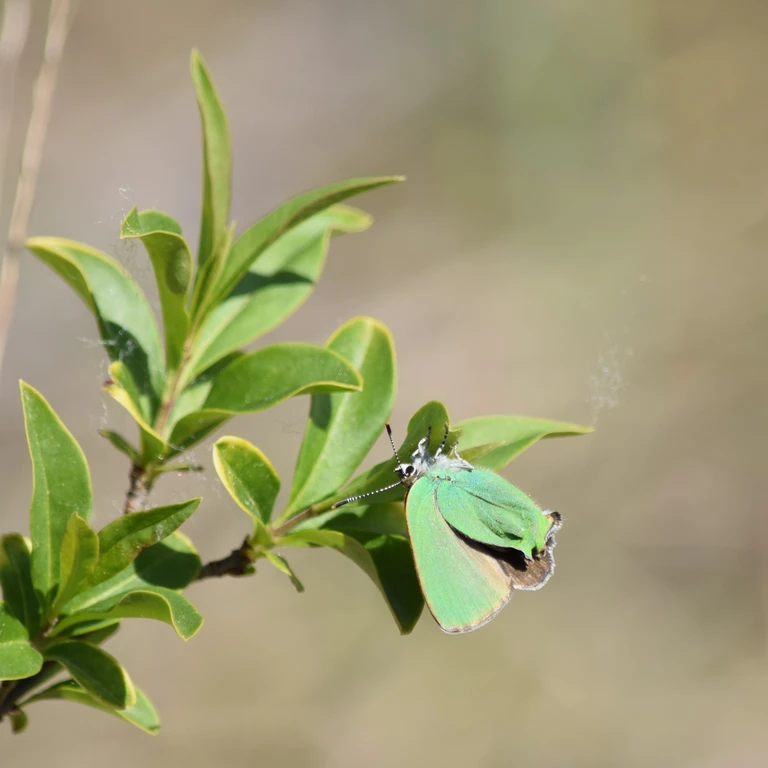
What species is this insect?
Callophrys rubi
